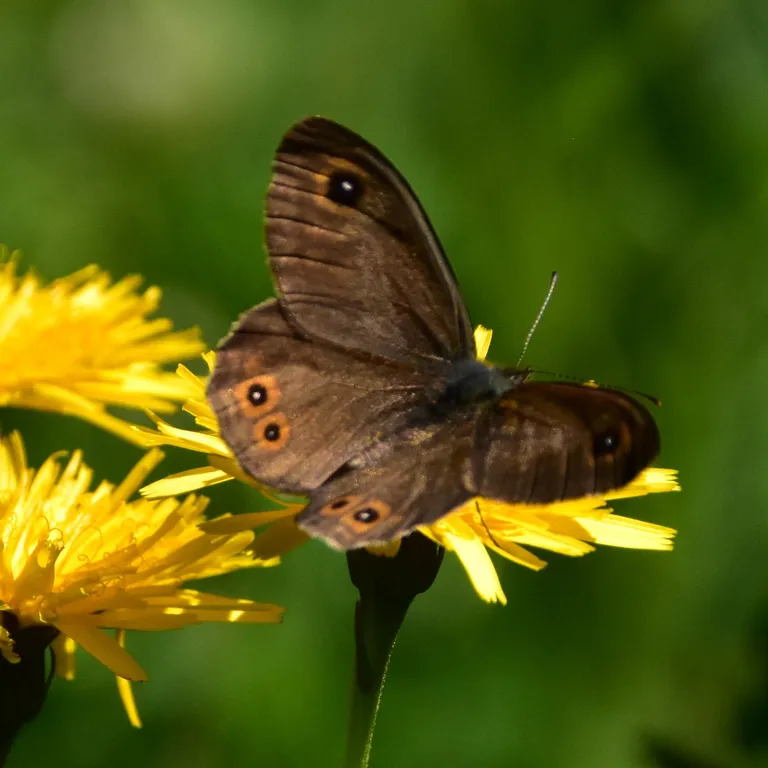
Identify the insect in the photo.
Lasiommata maera (also Pararge maera)
